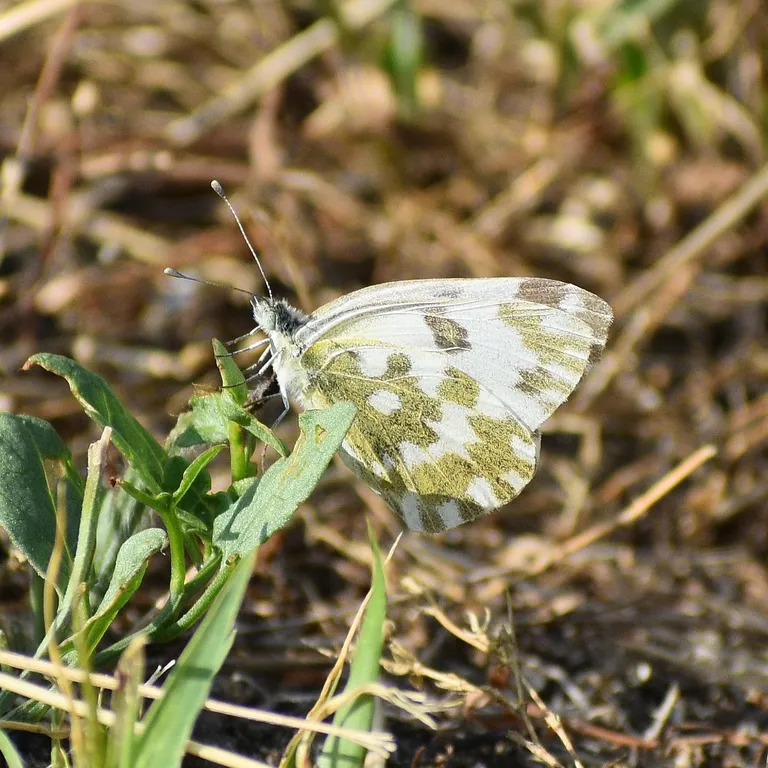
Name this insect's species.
Pontia edusa
